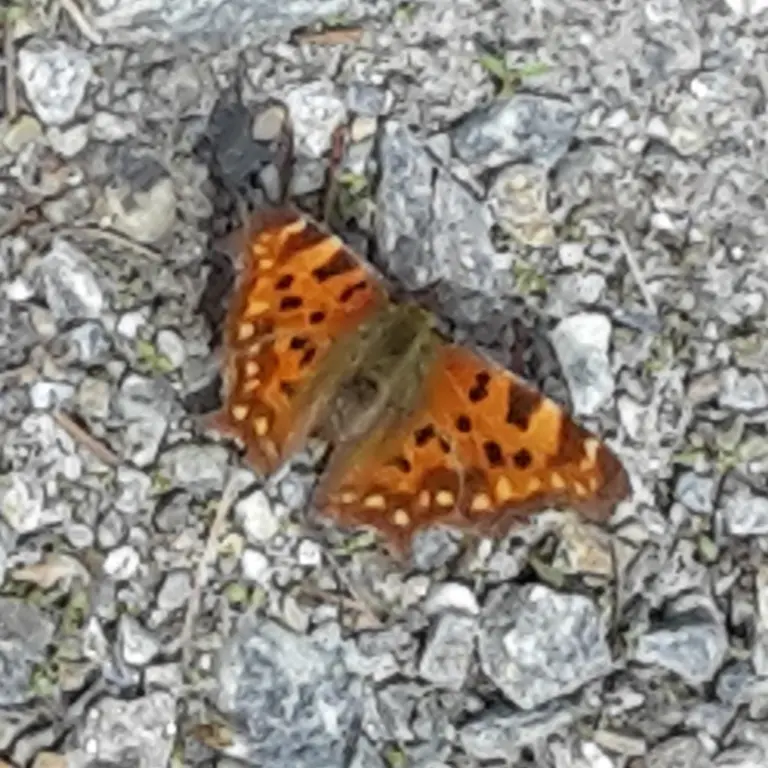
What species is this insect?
Polygonia c-album
